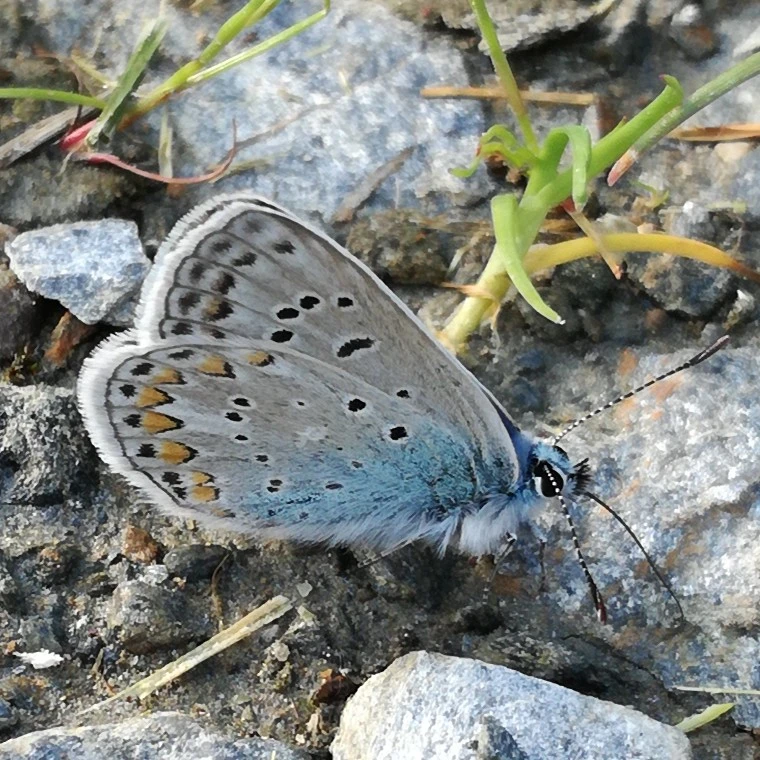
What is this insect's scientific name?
Polyommatus icarus
